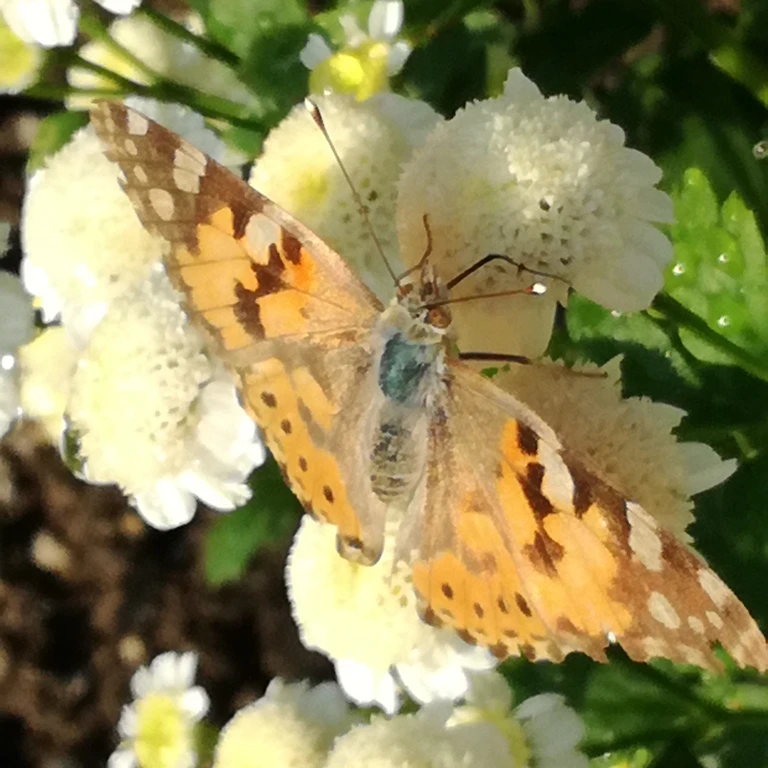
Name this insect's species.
Vanessa cardui
